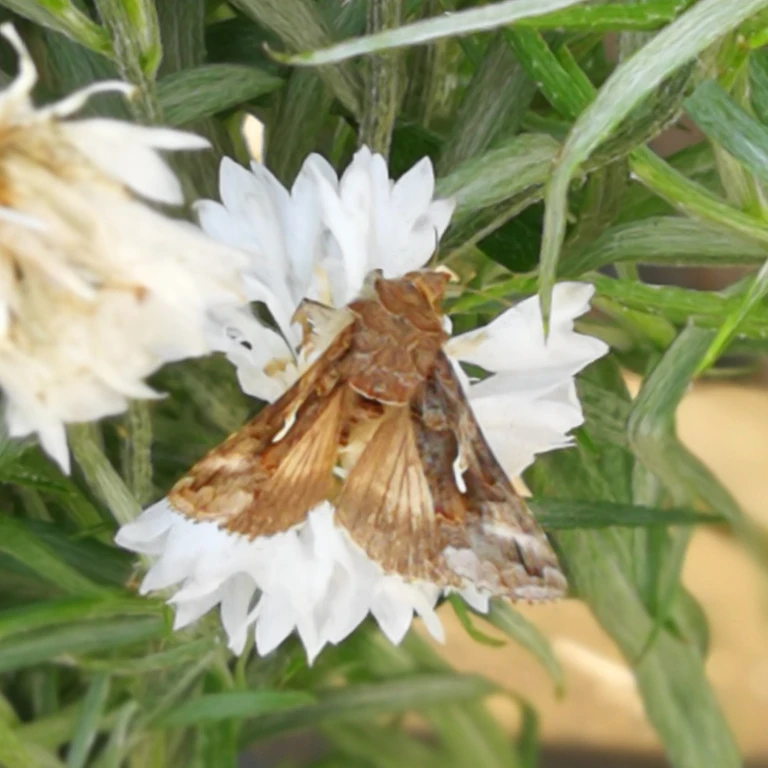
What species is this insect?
Autographa gamma
